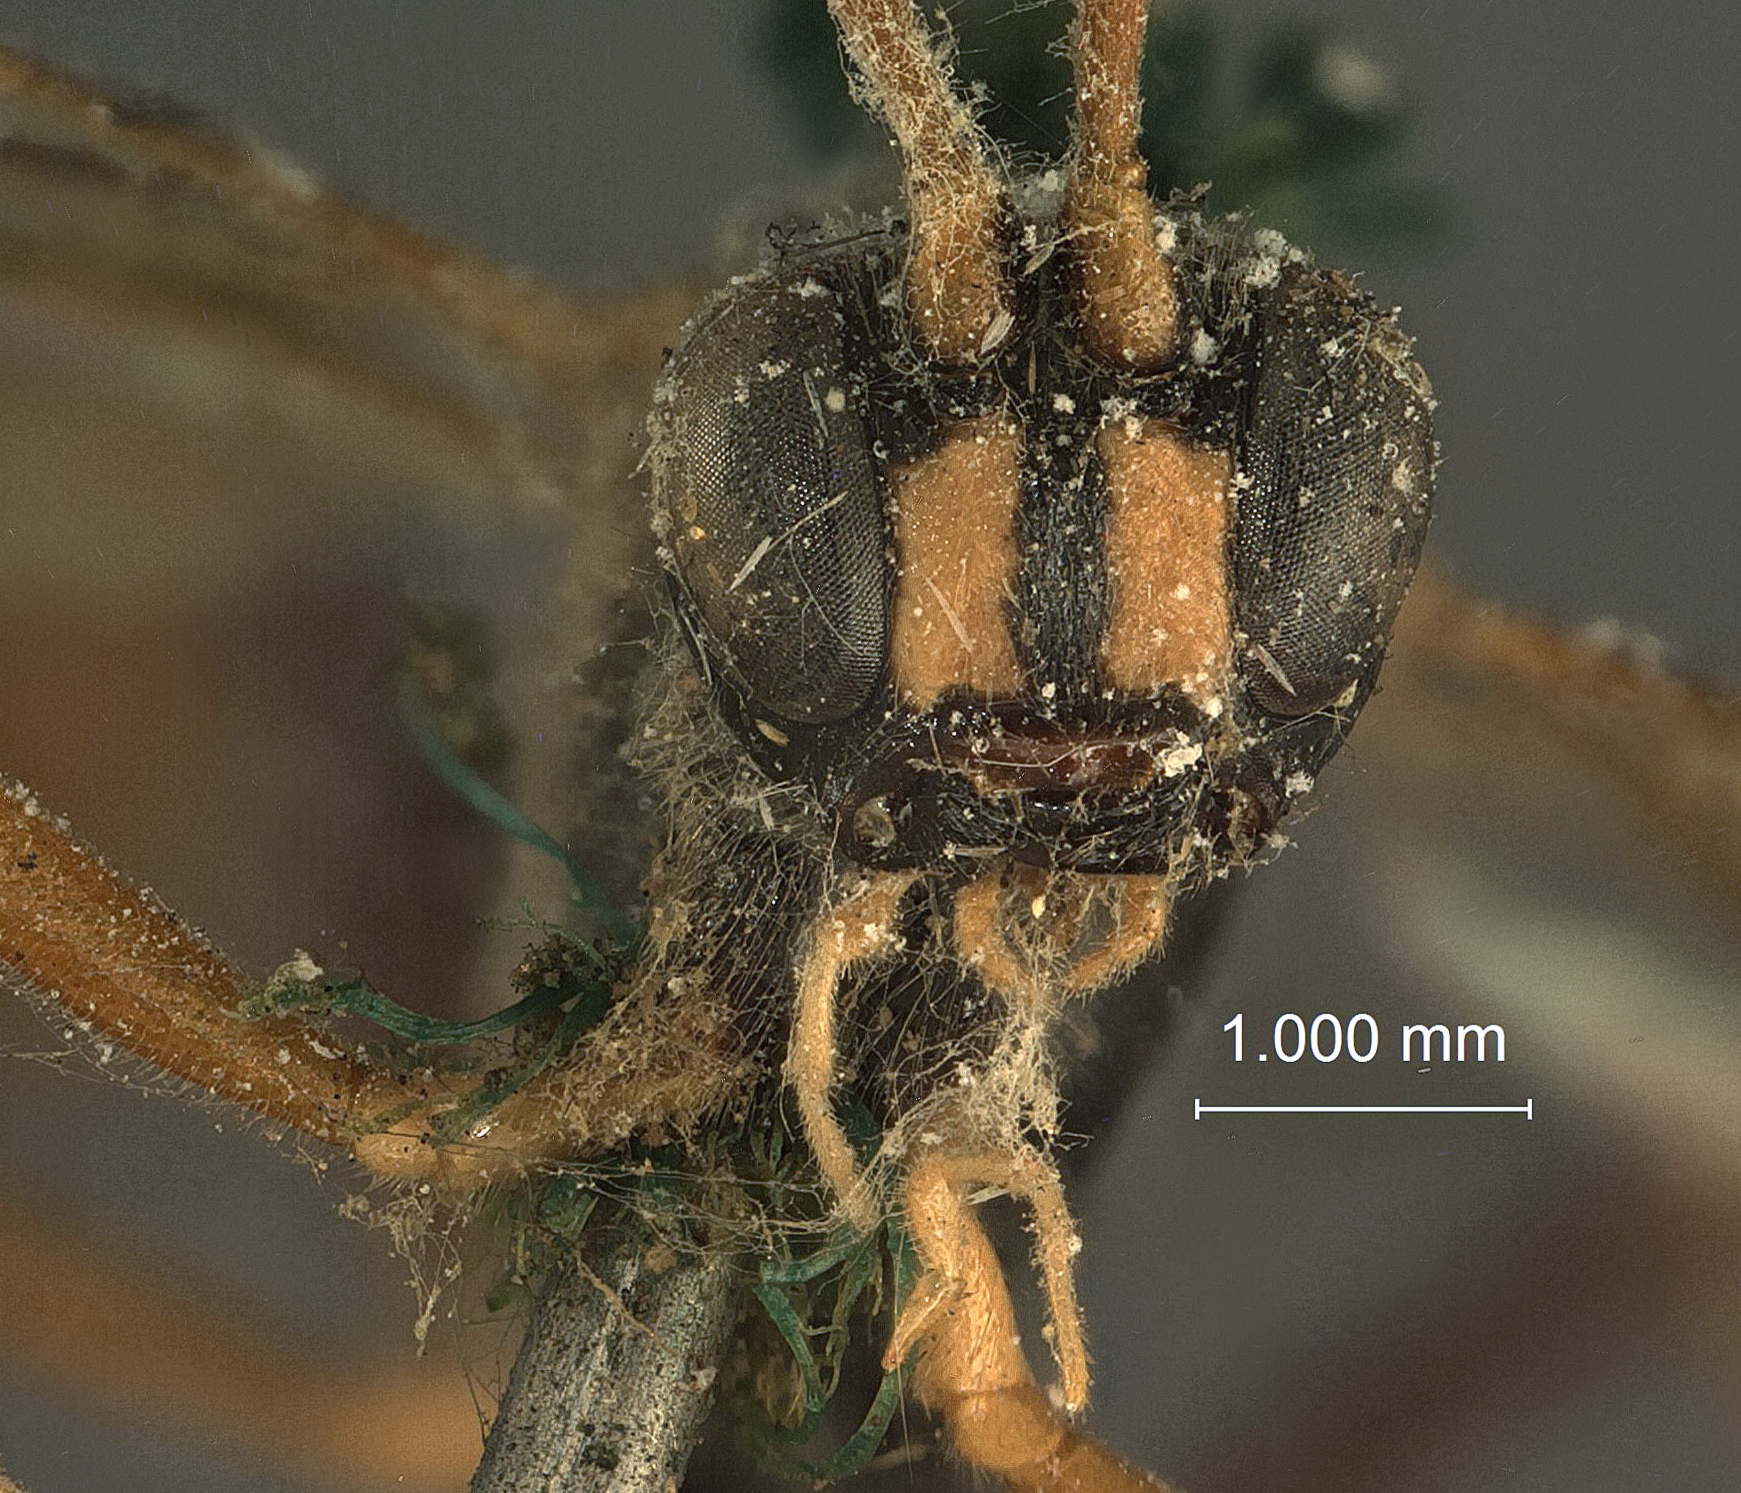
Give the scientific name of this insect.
Calliclisis incerta
